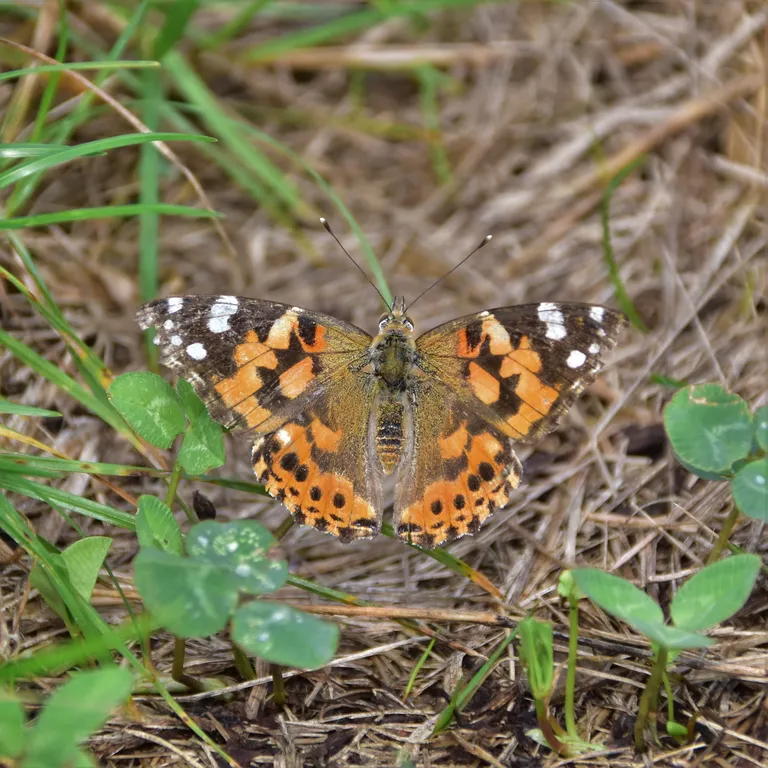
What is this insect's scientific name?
Vanessa cardui
